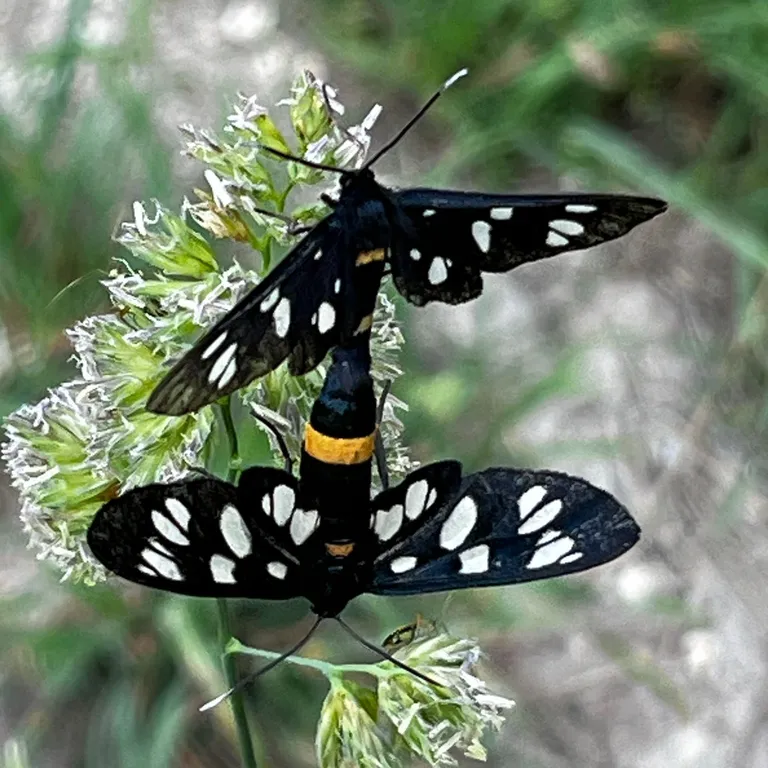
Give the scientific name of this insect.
Amata phegea
